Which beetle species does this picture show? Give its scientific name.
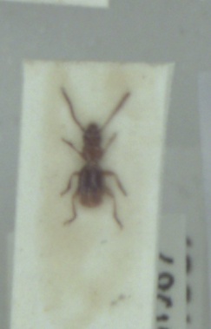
Aepopsis robinii
